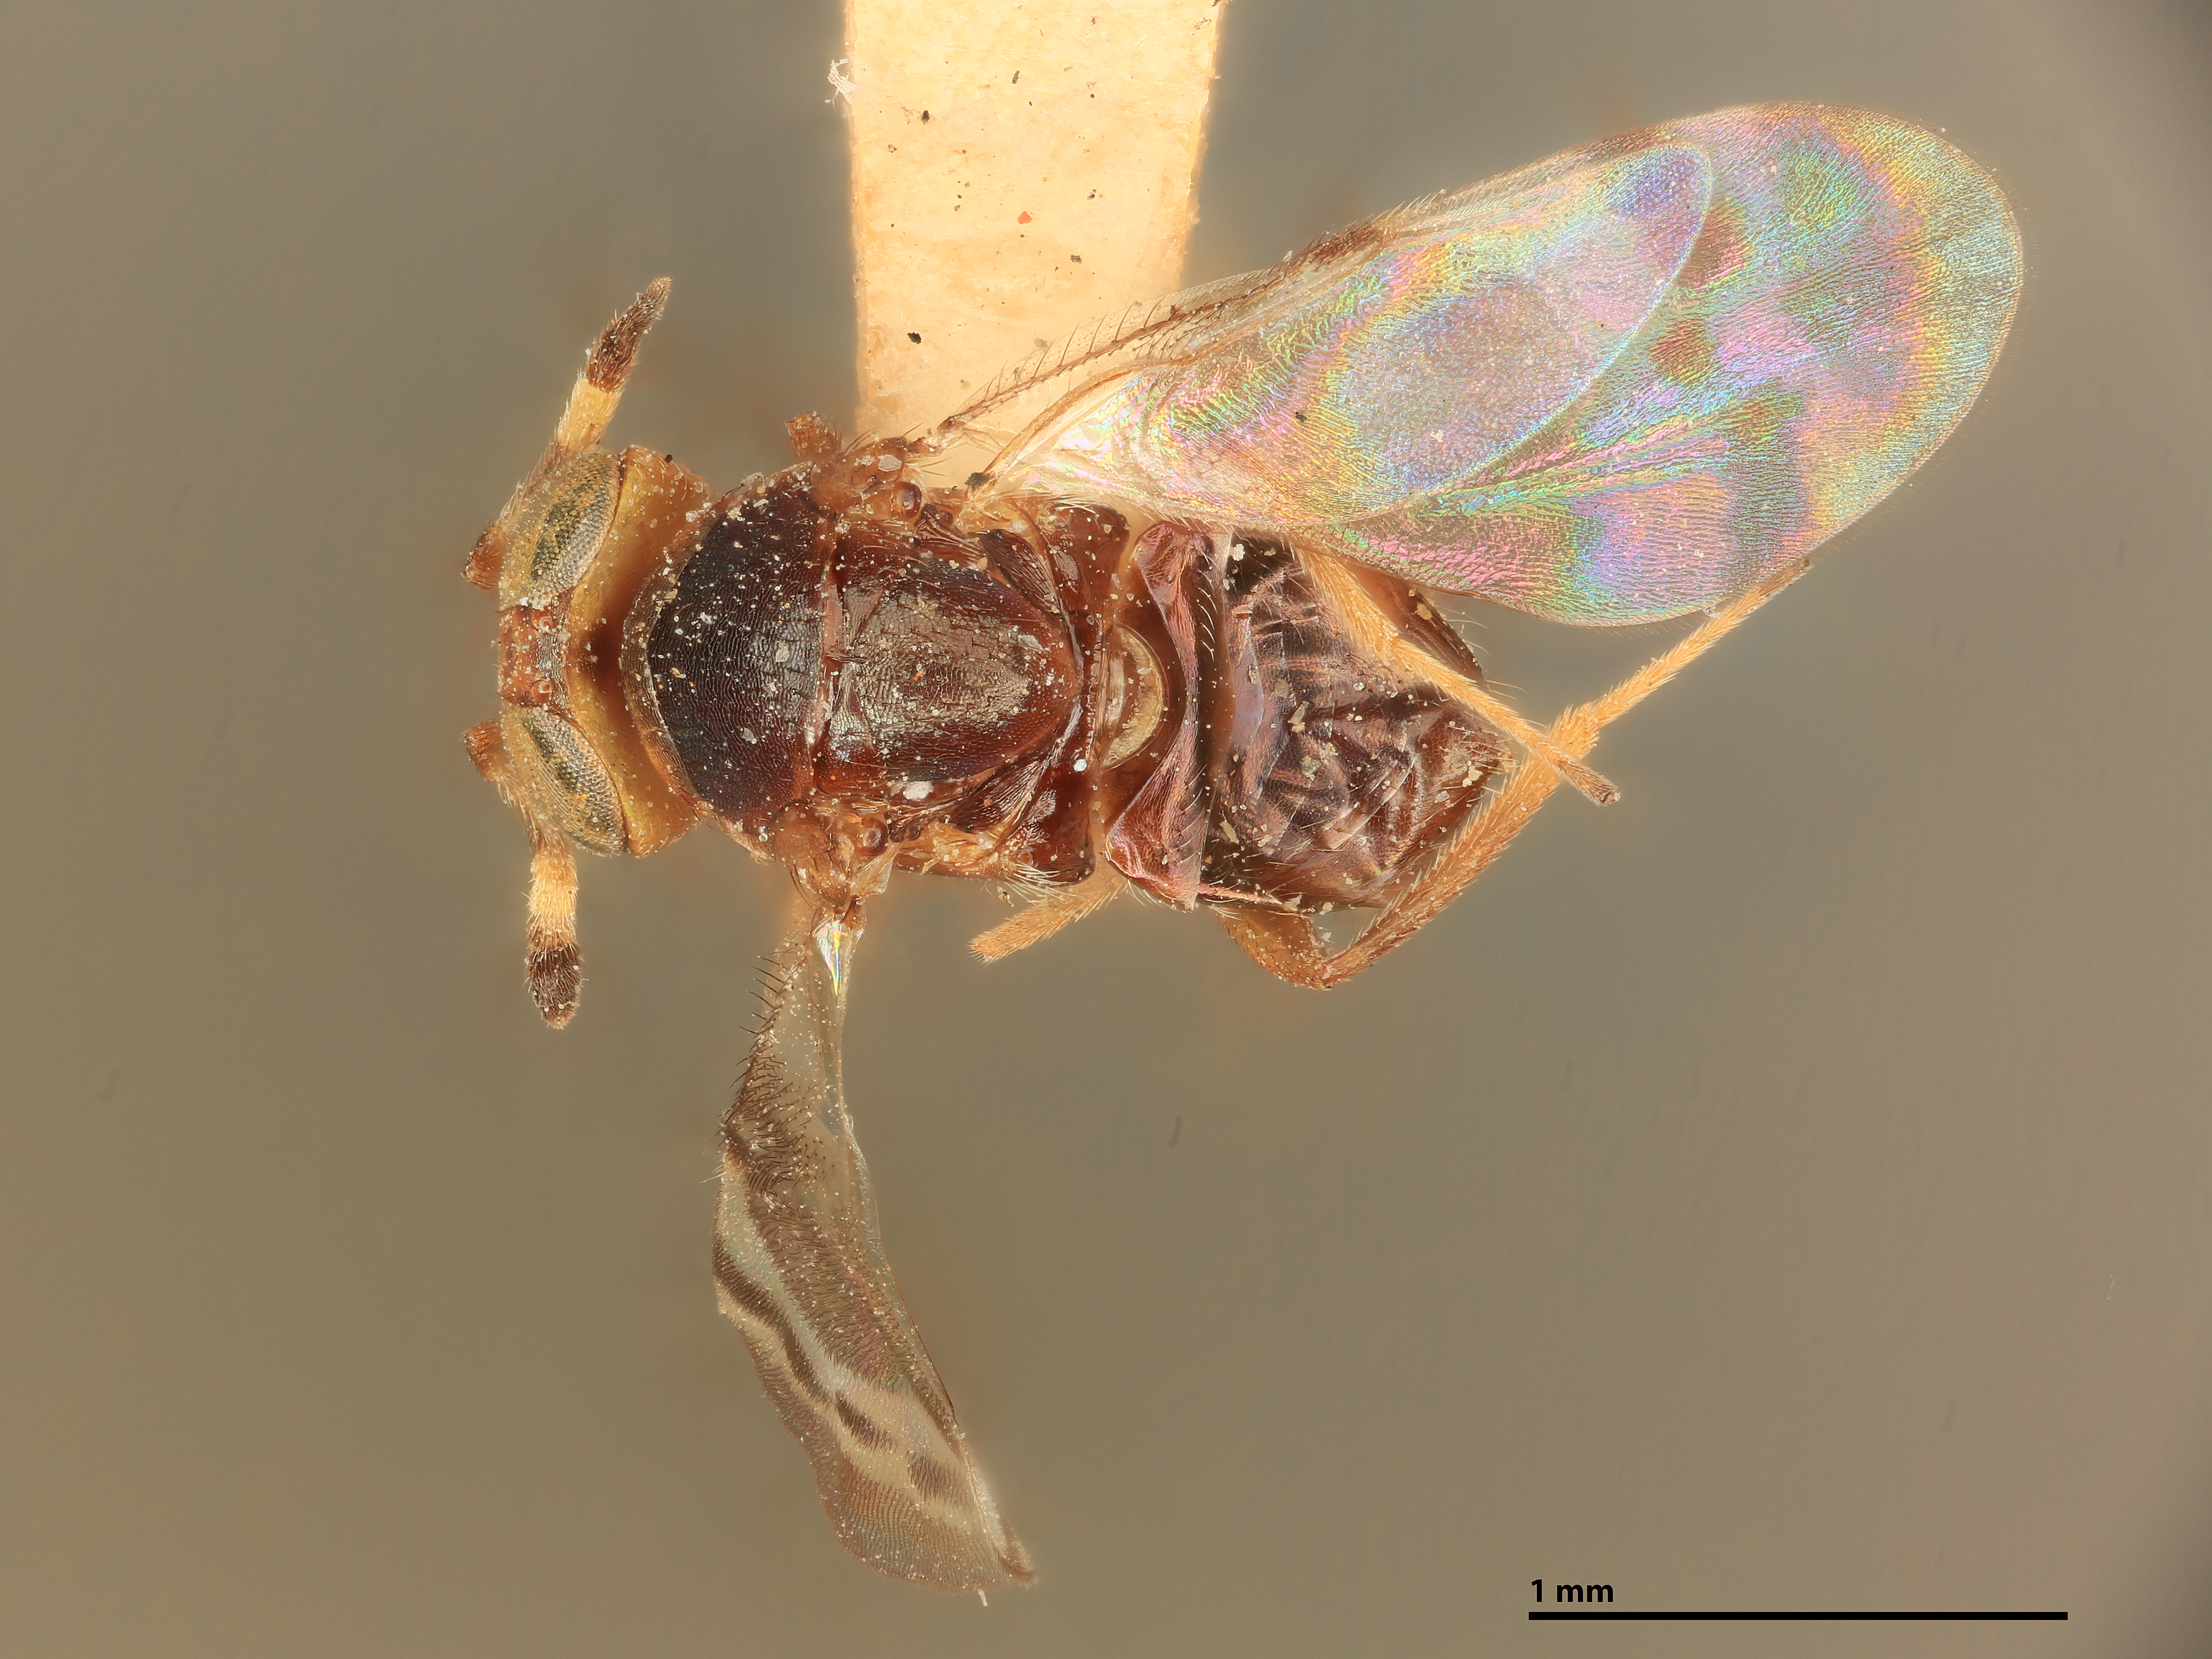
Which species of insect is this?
Microtligs yolandae
